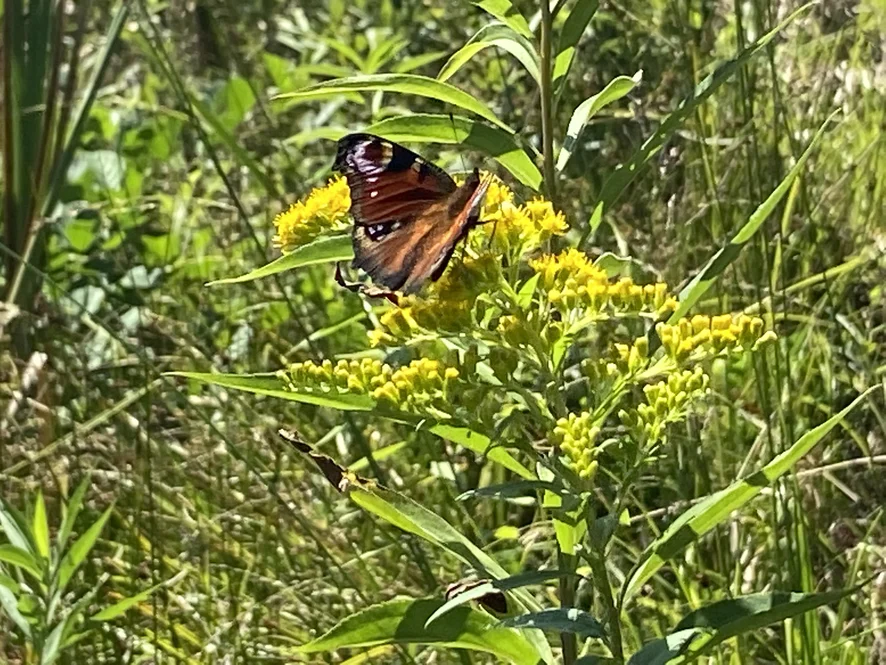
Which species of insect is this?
Aglais io
